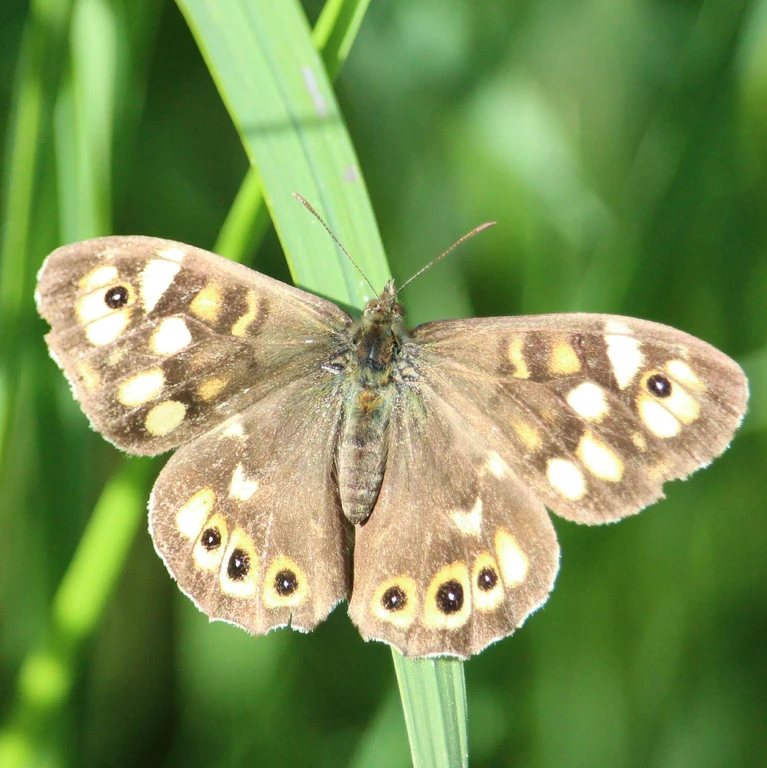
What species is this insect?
Pararge aegeria
